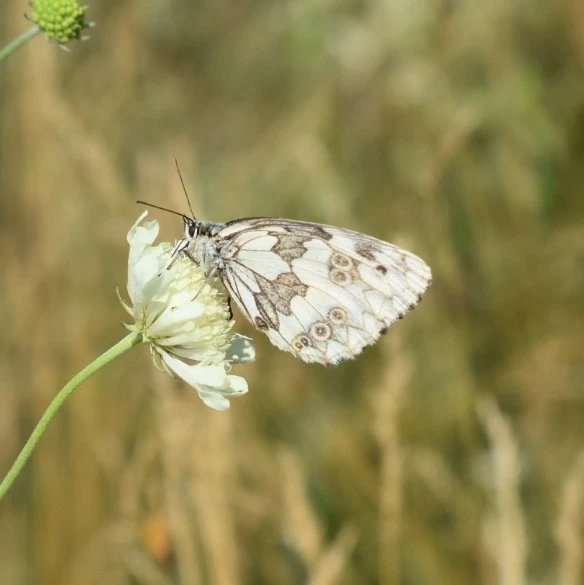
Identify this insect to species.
Melanargia galathea
